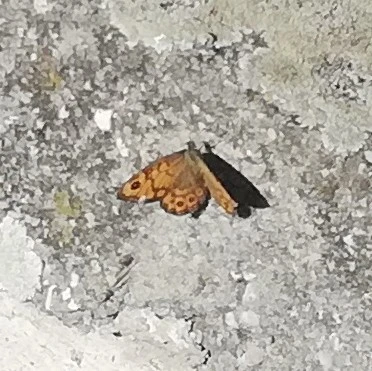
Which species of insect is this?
Lasiommata megera (also Pararge megera)
